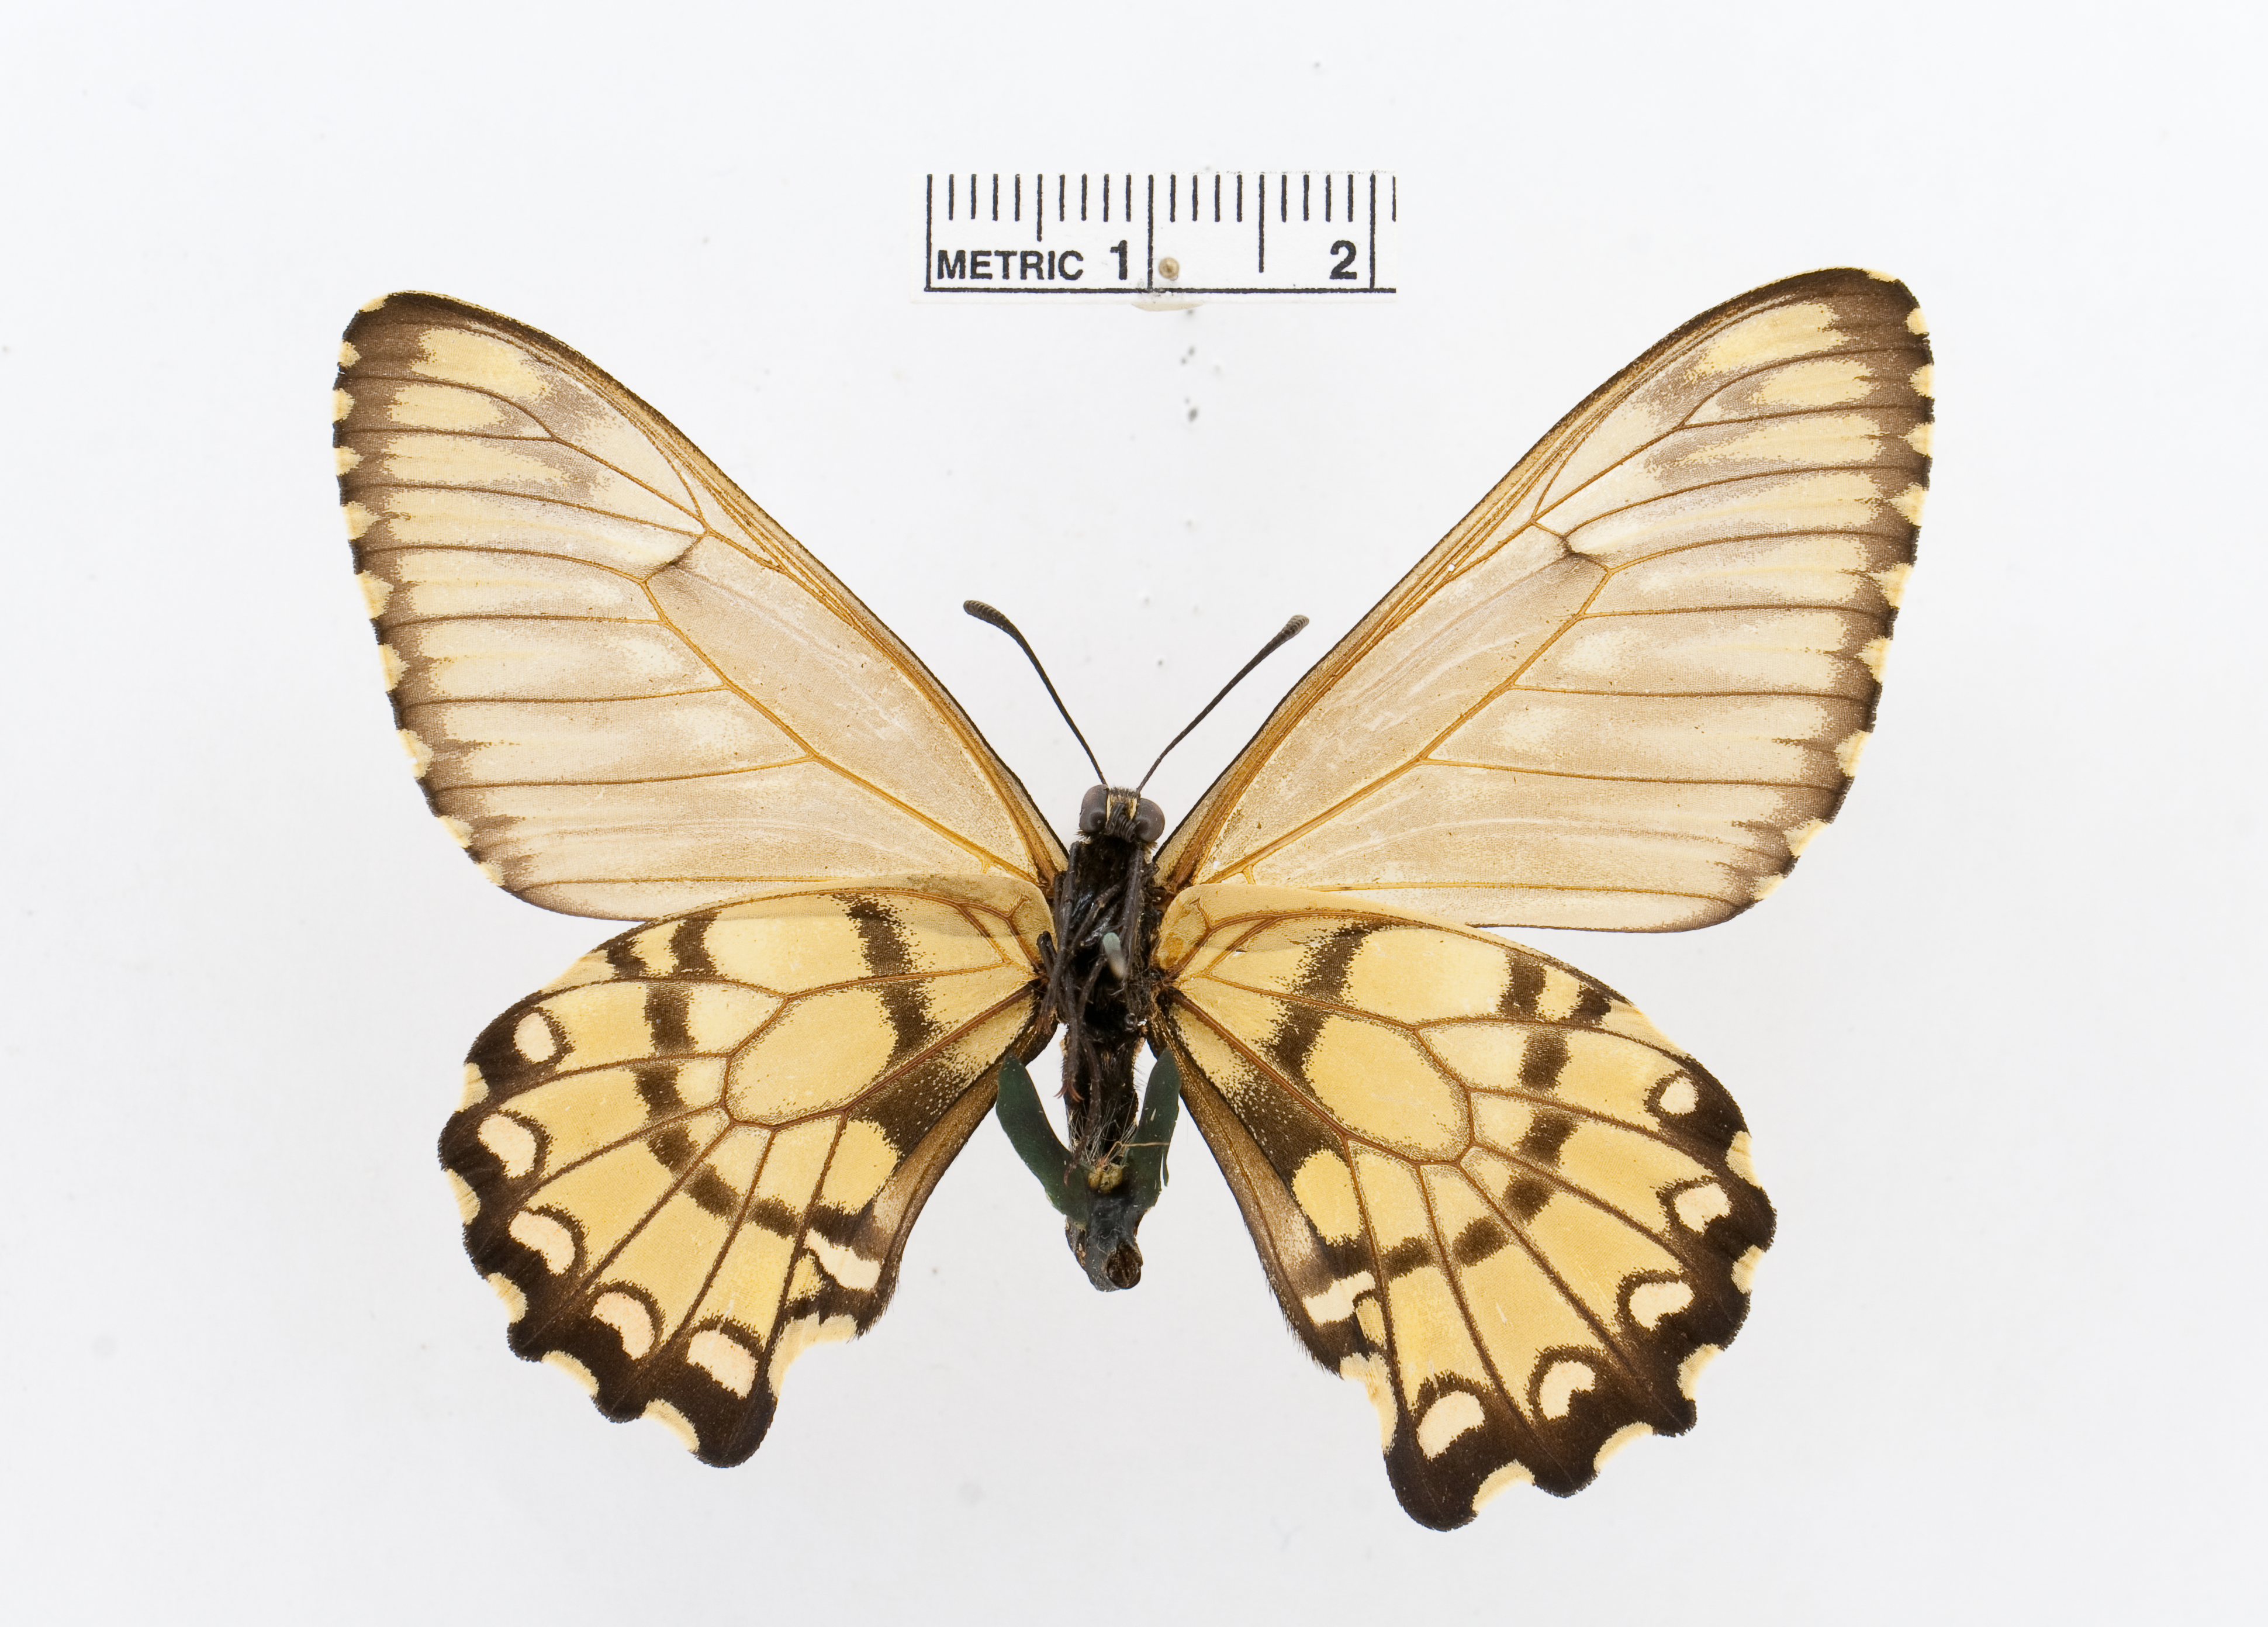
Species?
Euryades corethrus
